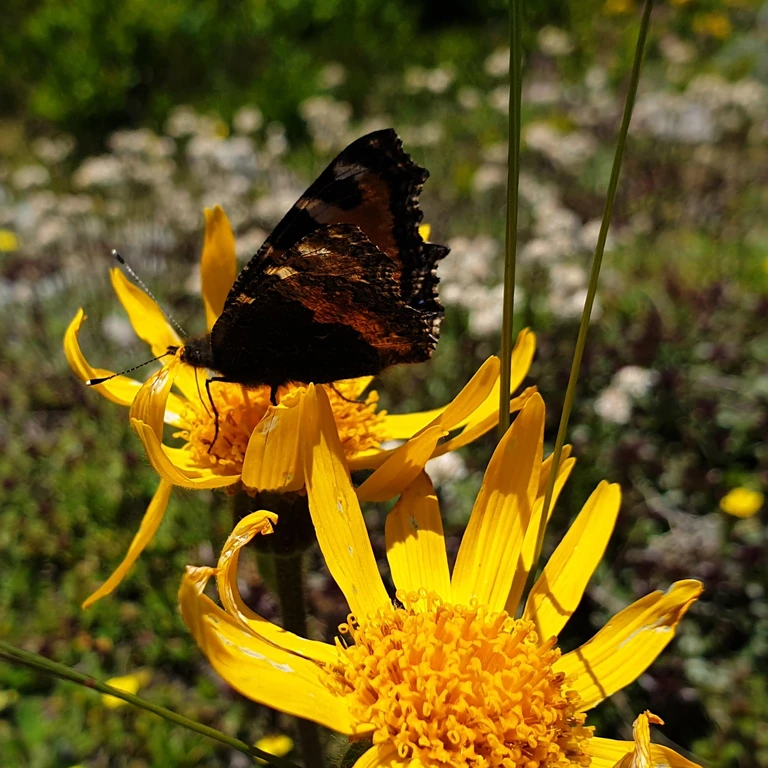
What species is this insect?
Aglais urticae
